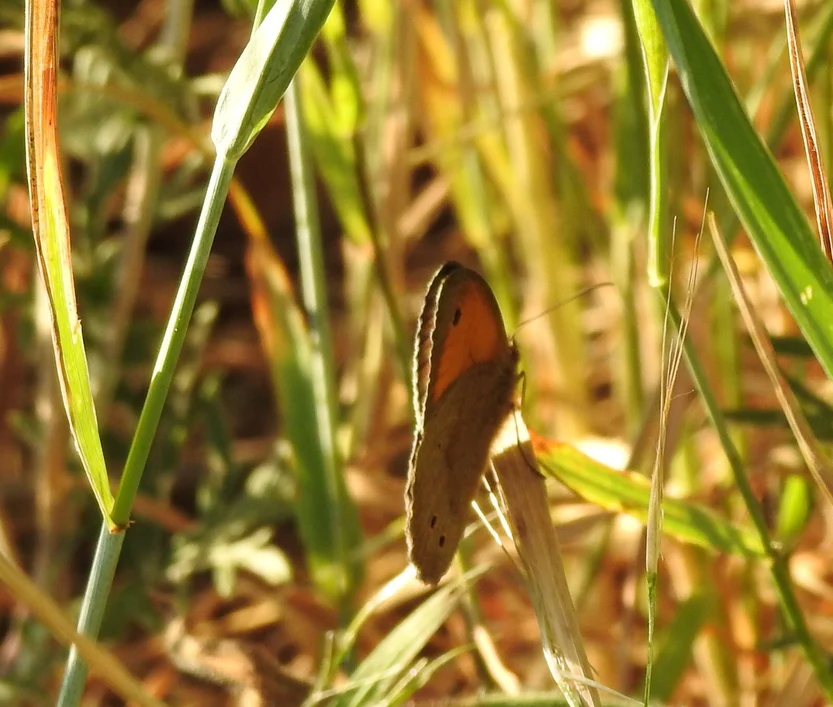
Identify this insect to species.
Maniola jurtina
